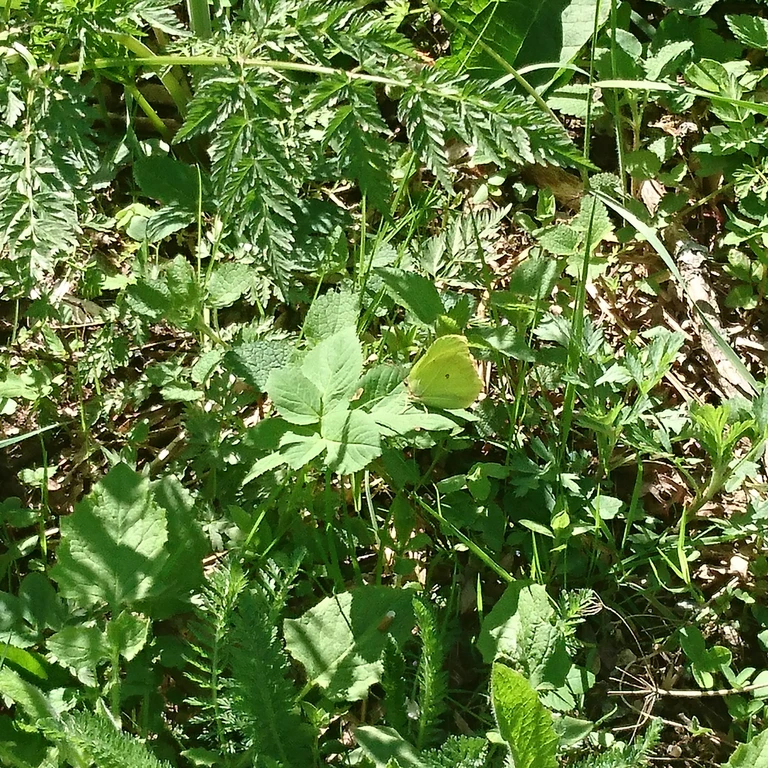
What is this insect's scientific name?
Gonepteryx rhamni
